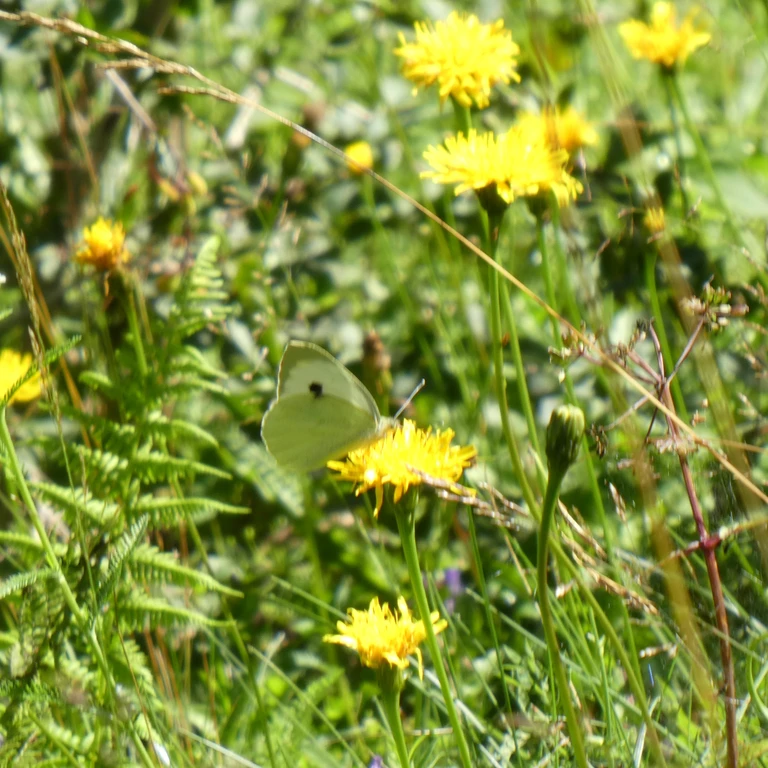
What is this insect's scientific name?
Pieris brassicae
